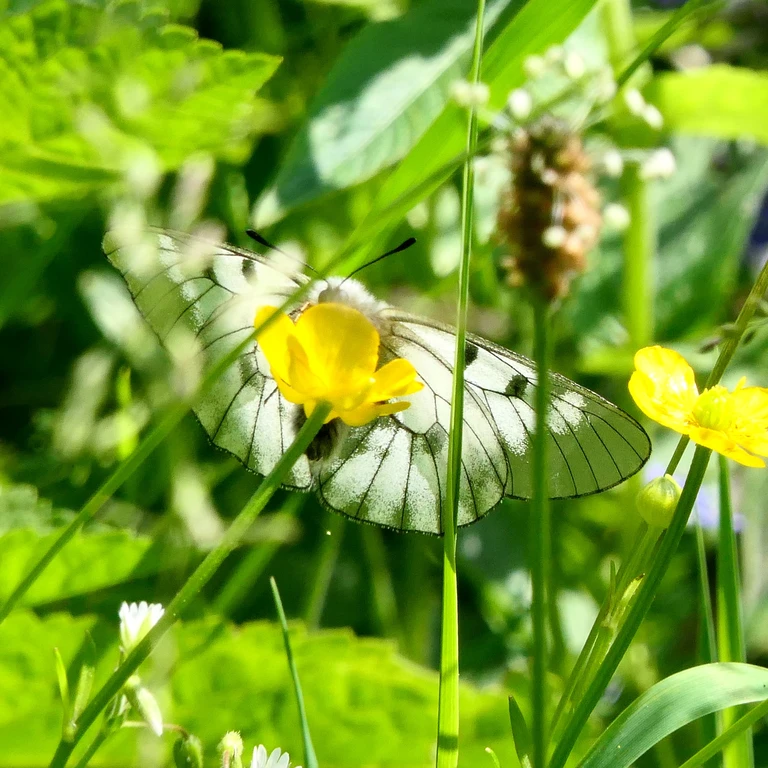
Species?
Parnassius mnemosyne
